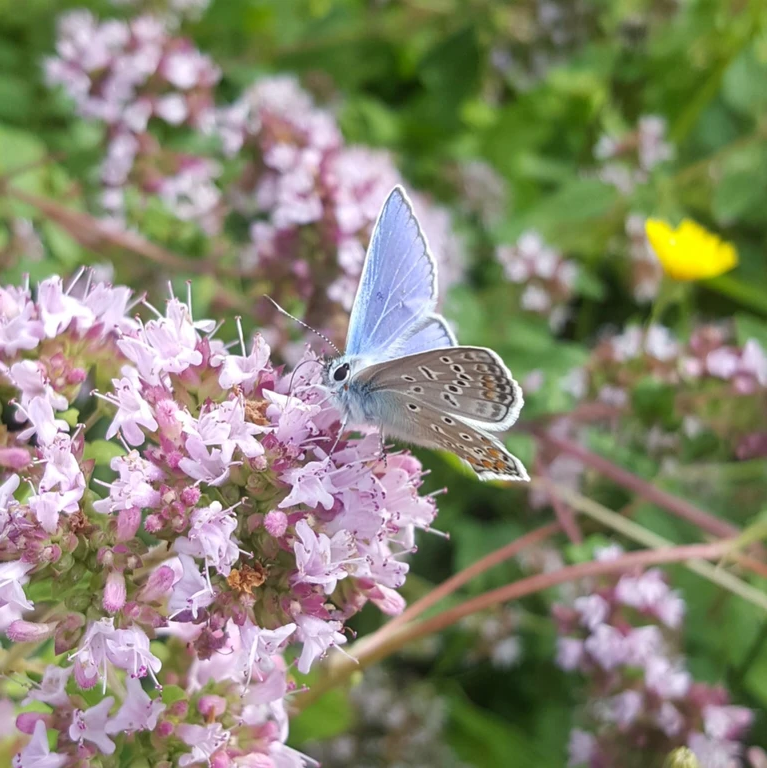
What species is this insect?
Polyommatus icarus
